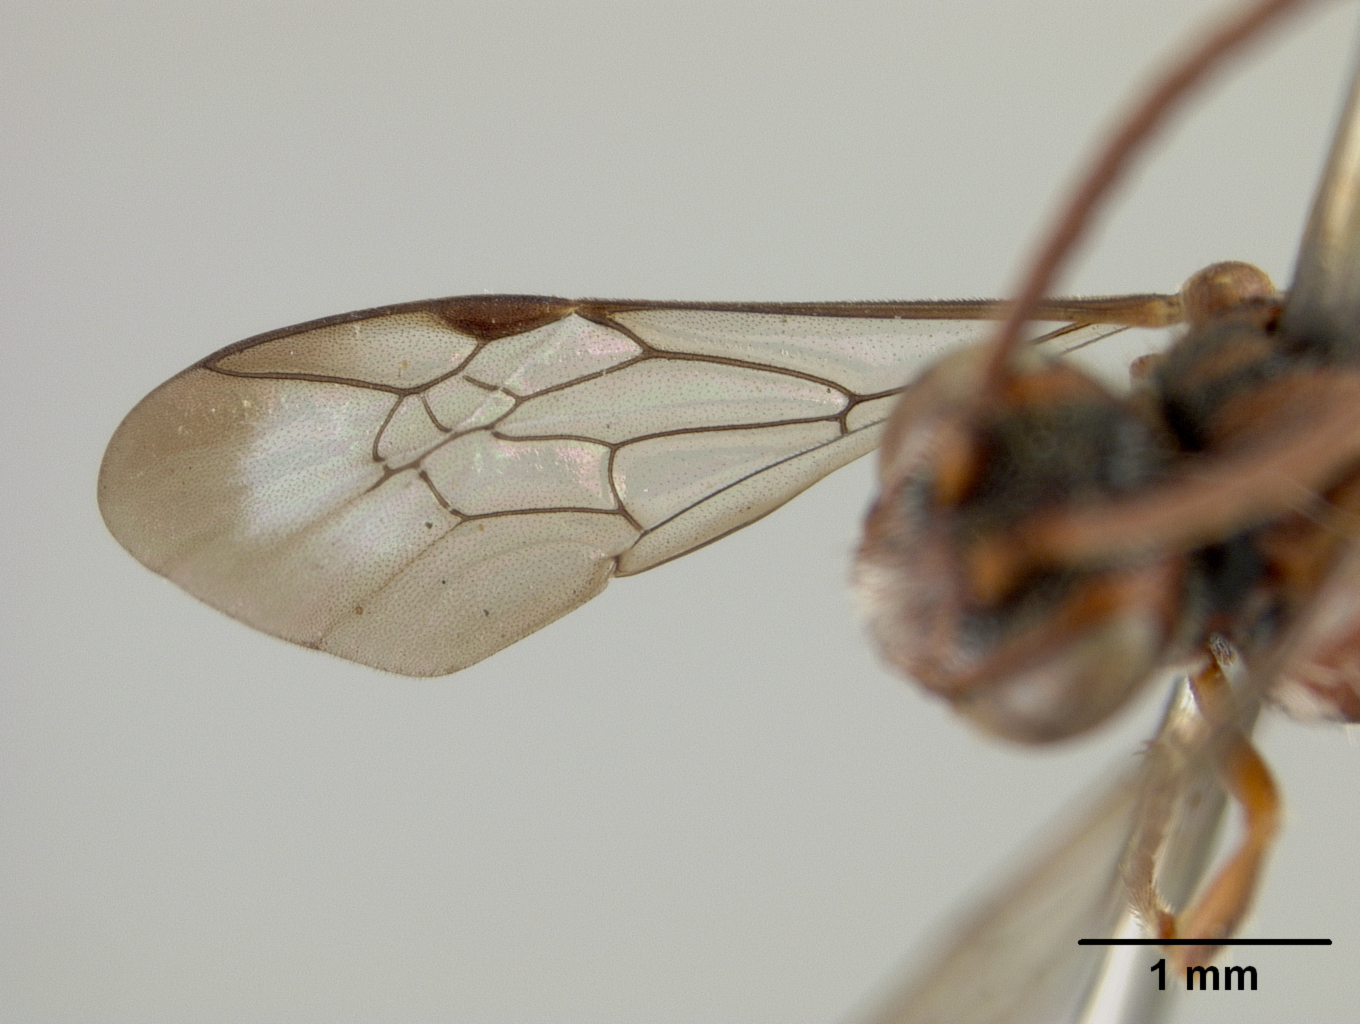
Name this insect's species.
Nomada flavogutta
